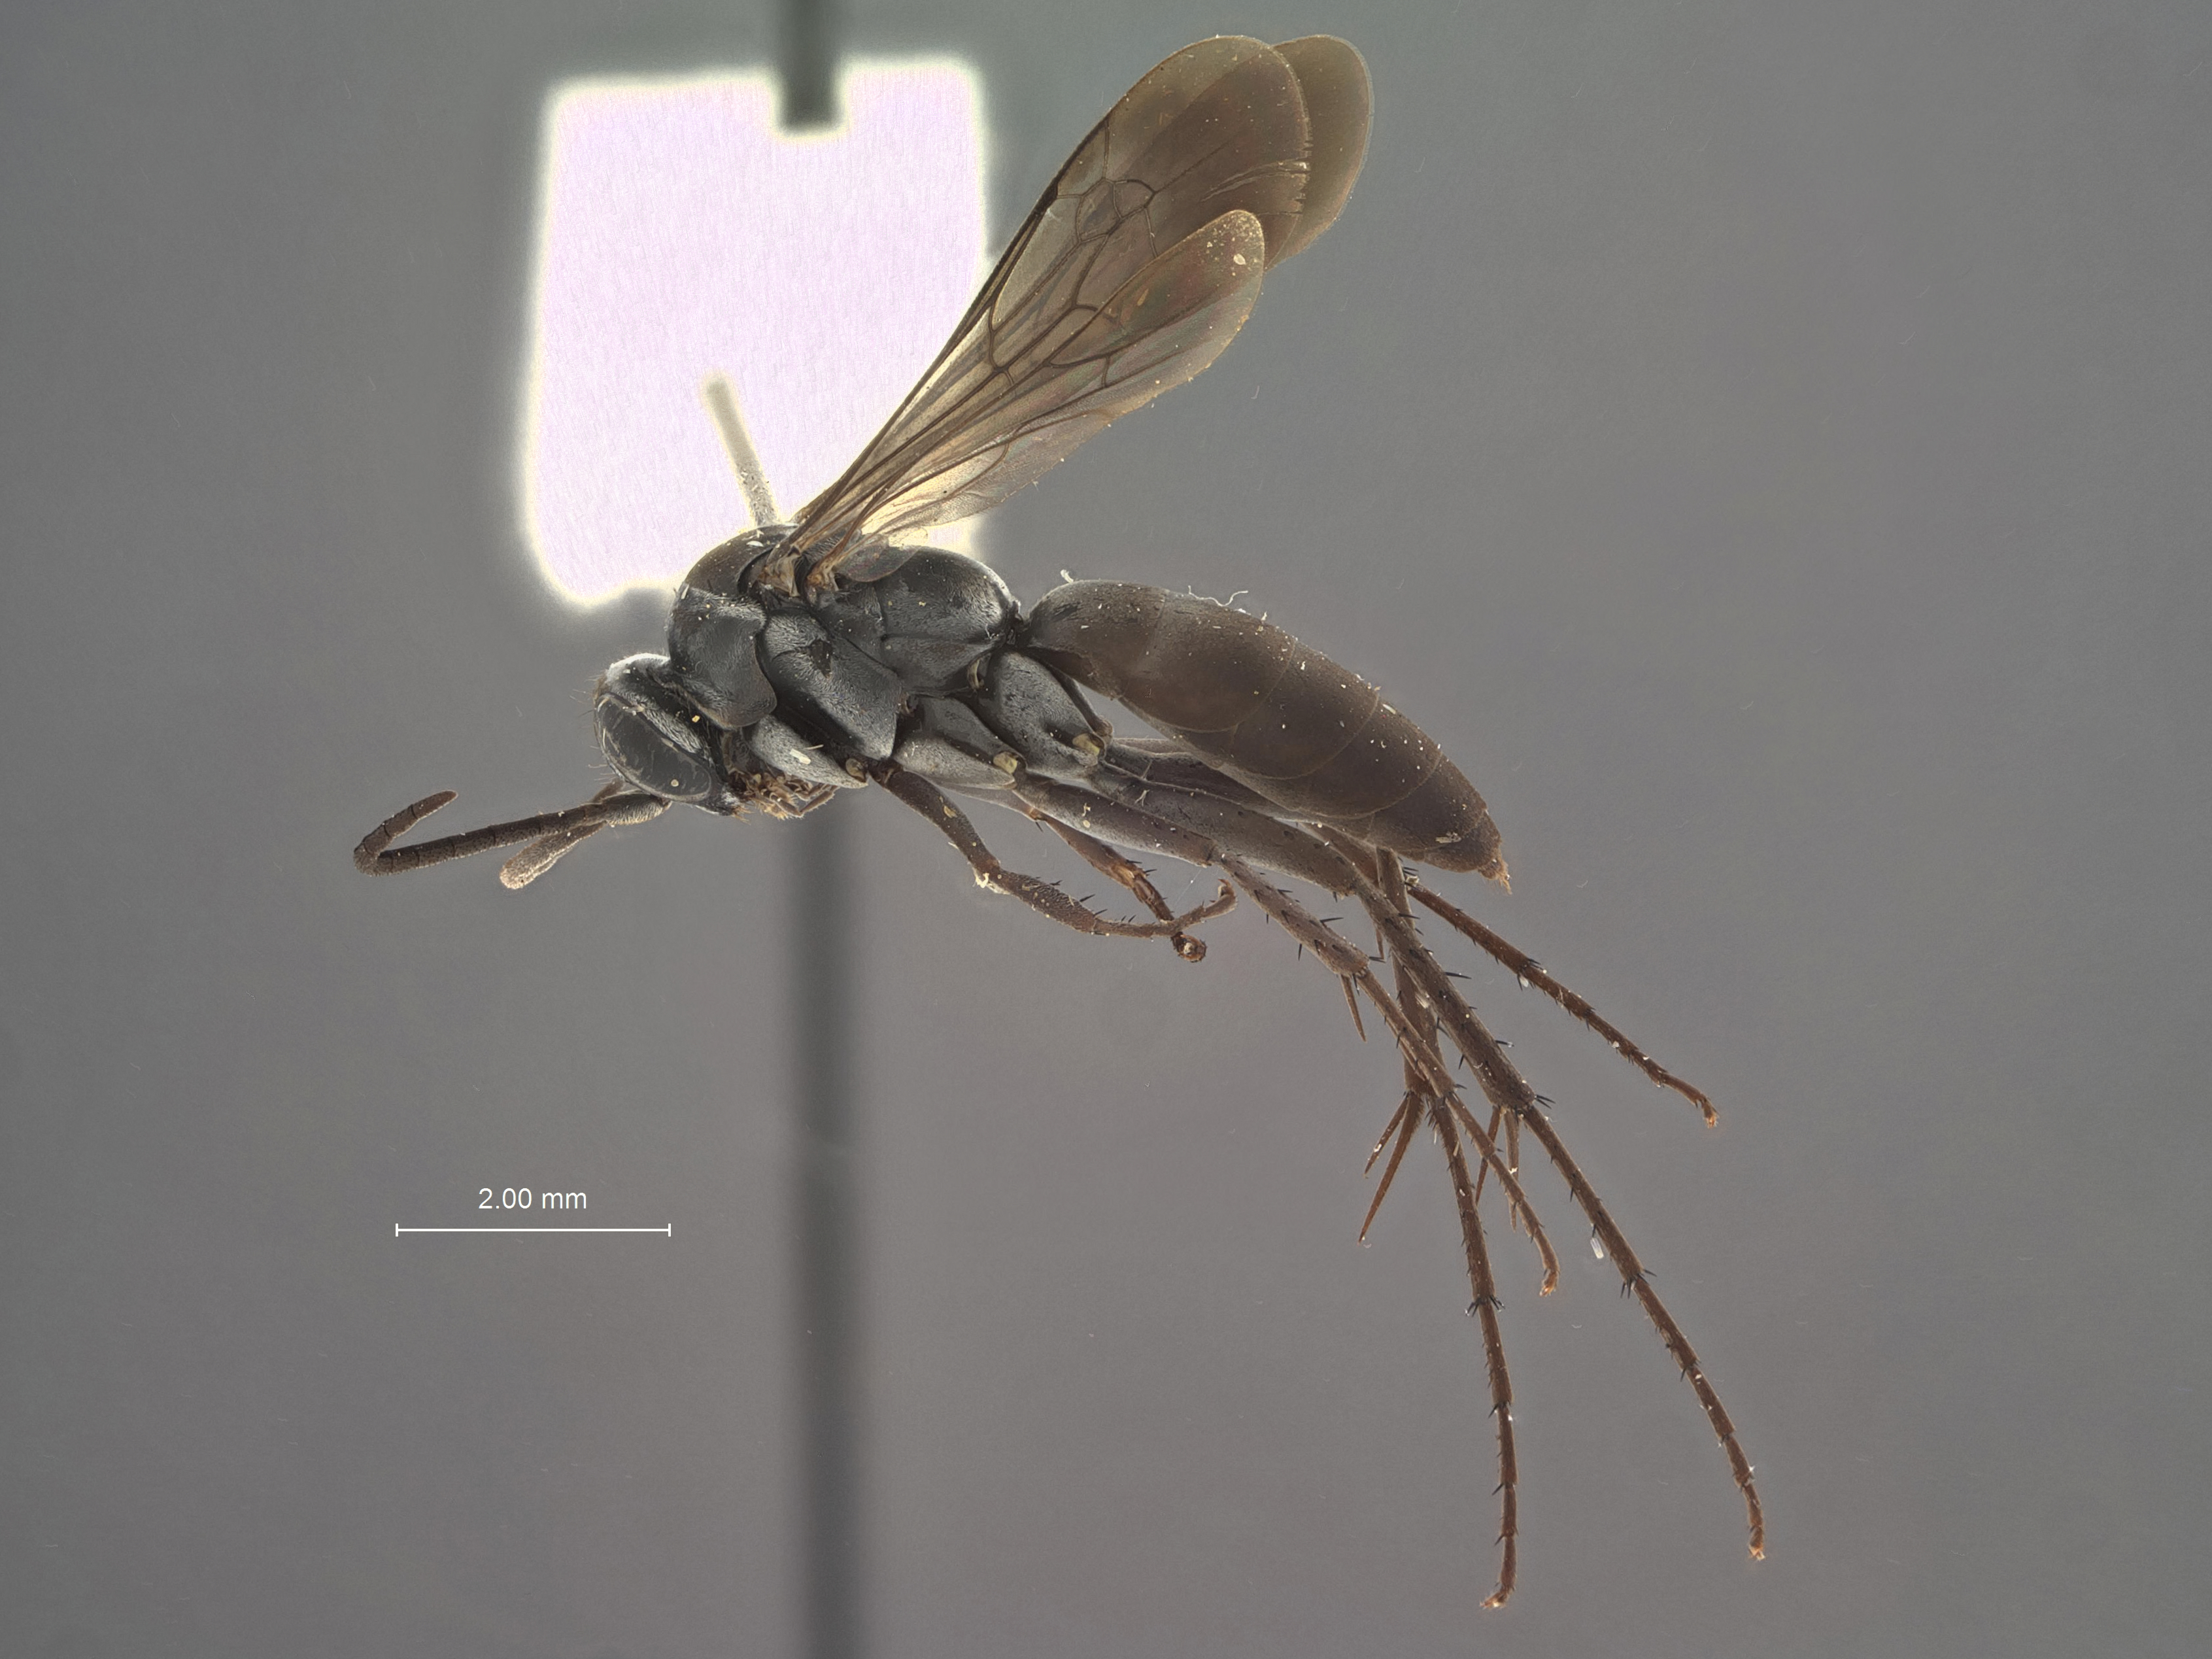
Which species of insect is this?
Anoplius litoreus
